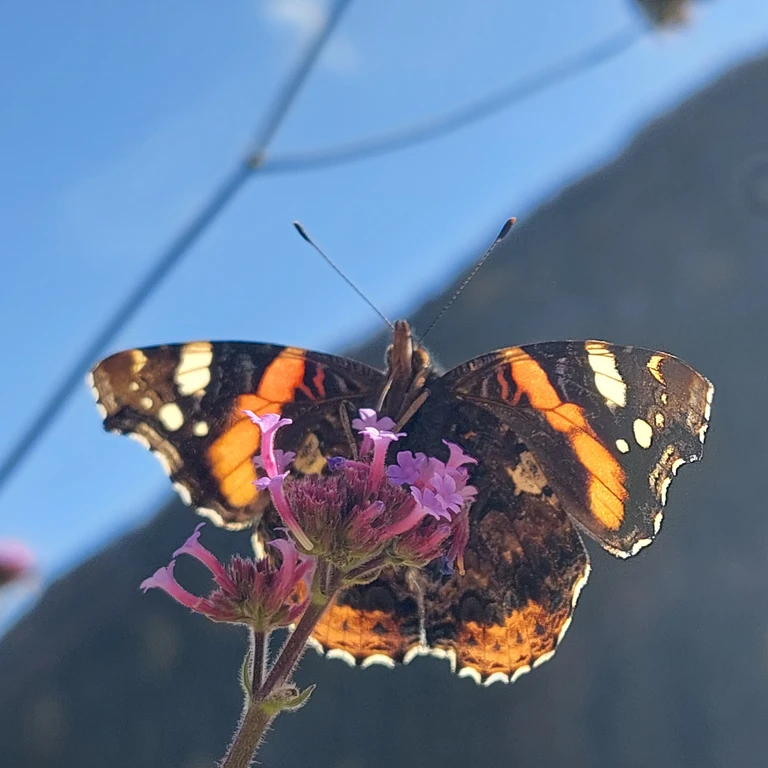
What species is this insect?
Vanessa atalanta
